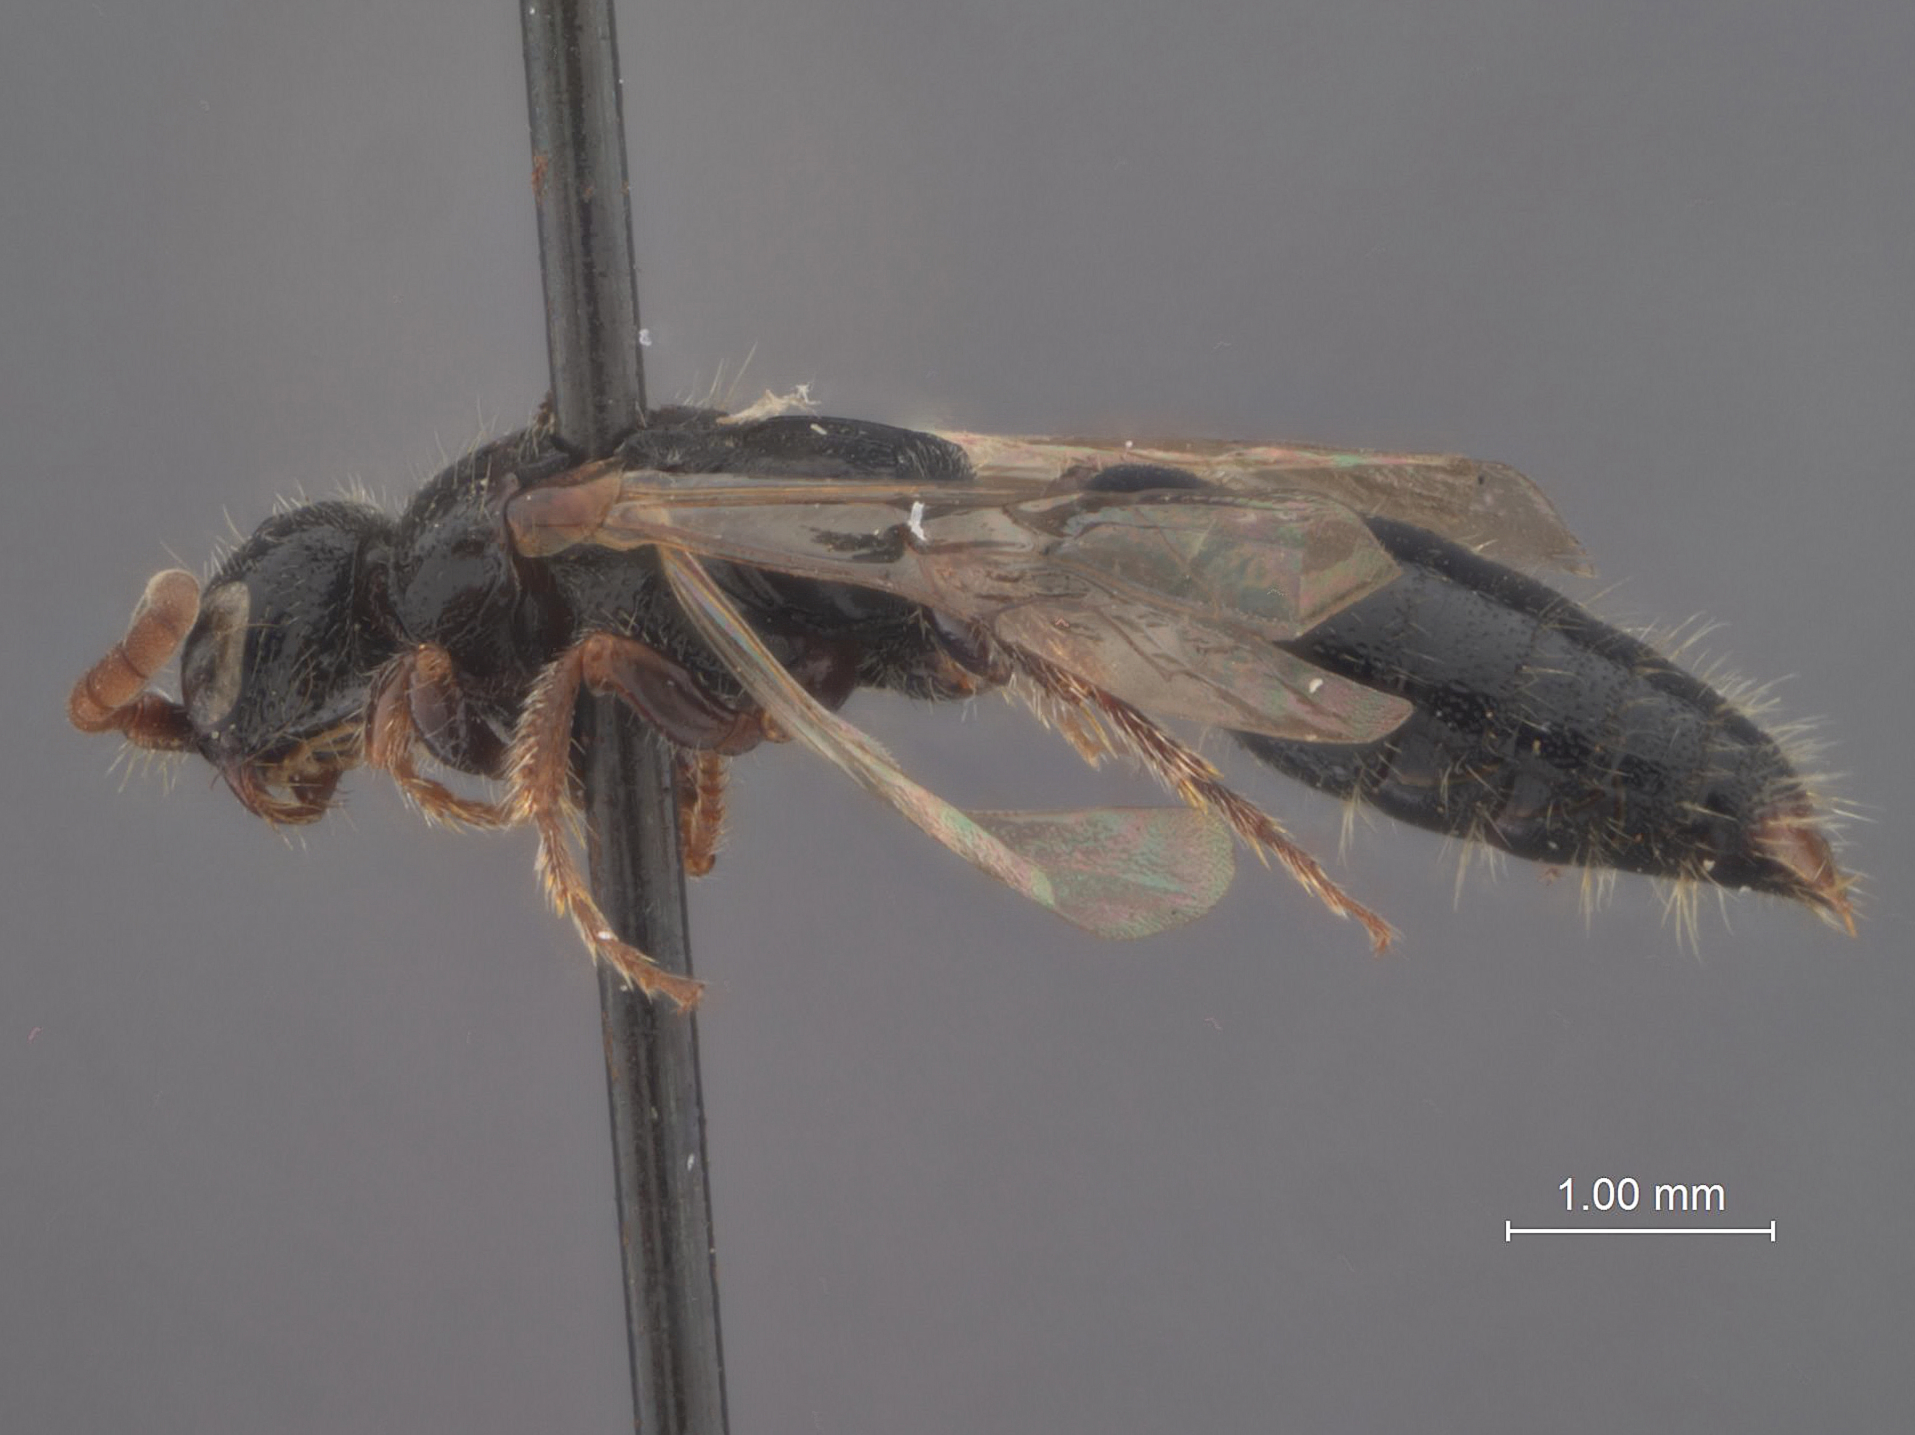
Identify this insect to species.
Tiphia longitegulata
